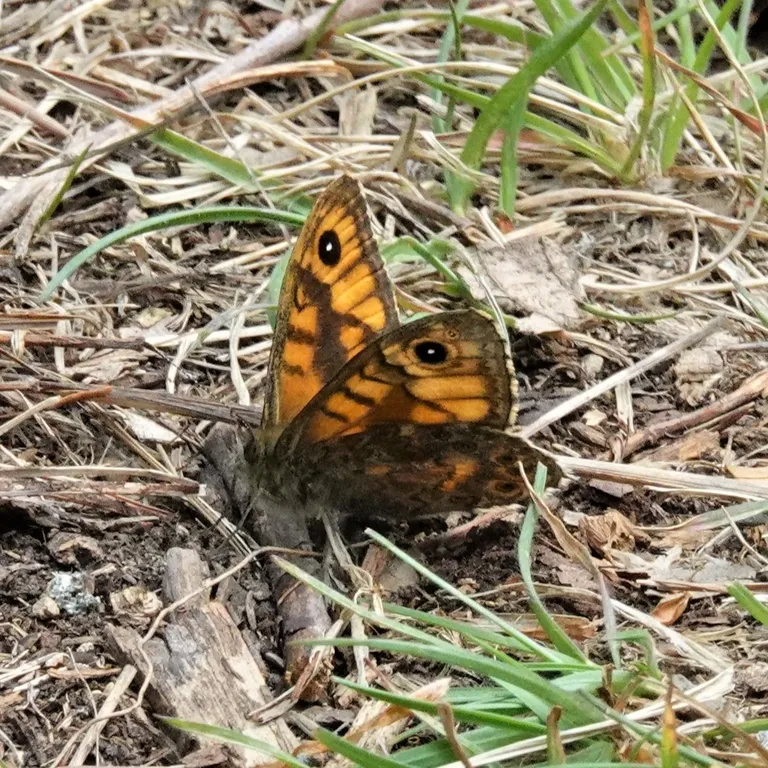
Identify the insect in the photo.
Lasiommata megera (also Pararge megera)
